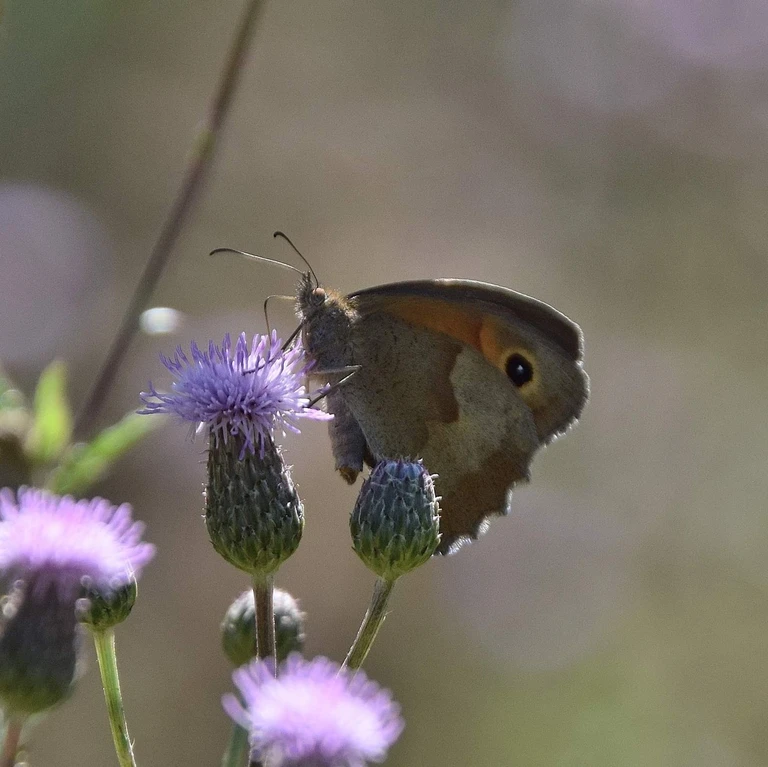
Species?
Maniola jurtina
